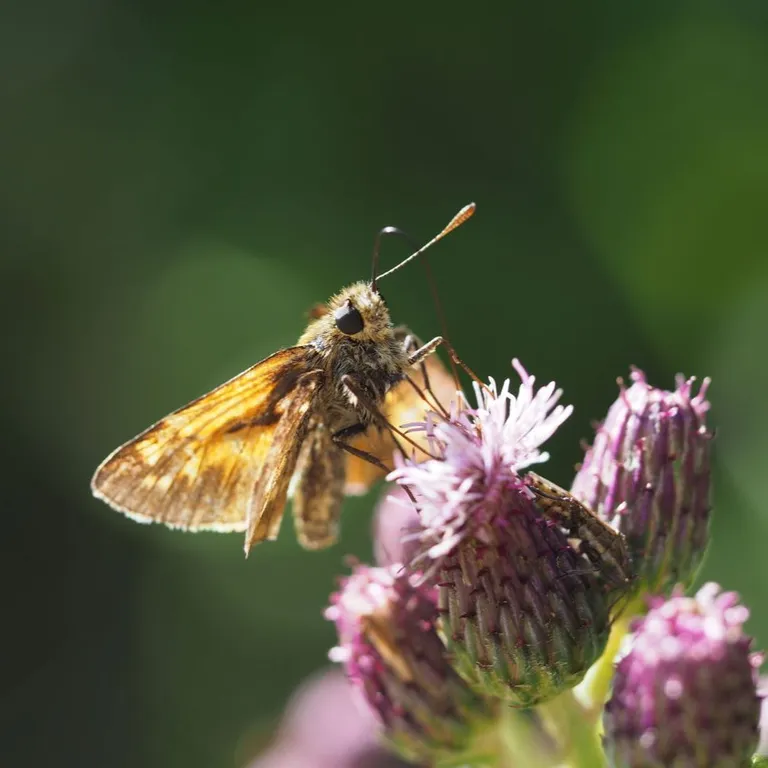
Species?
Ochlodes sylvanus (also Ochlodes venata)
